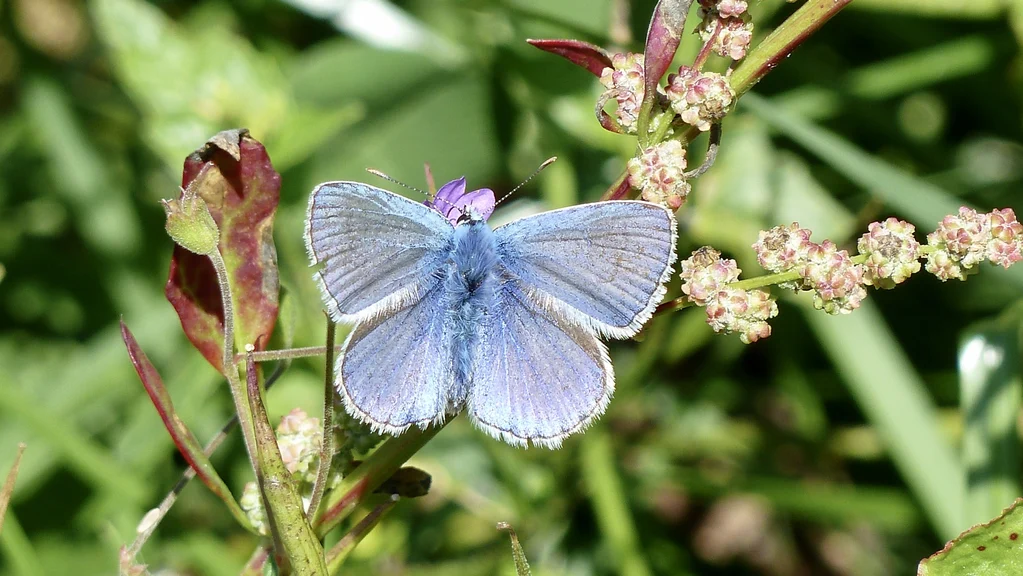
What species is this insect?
Polyommatus icarus
